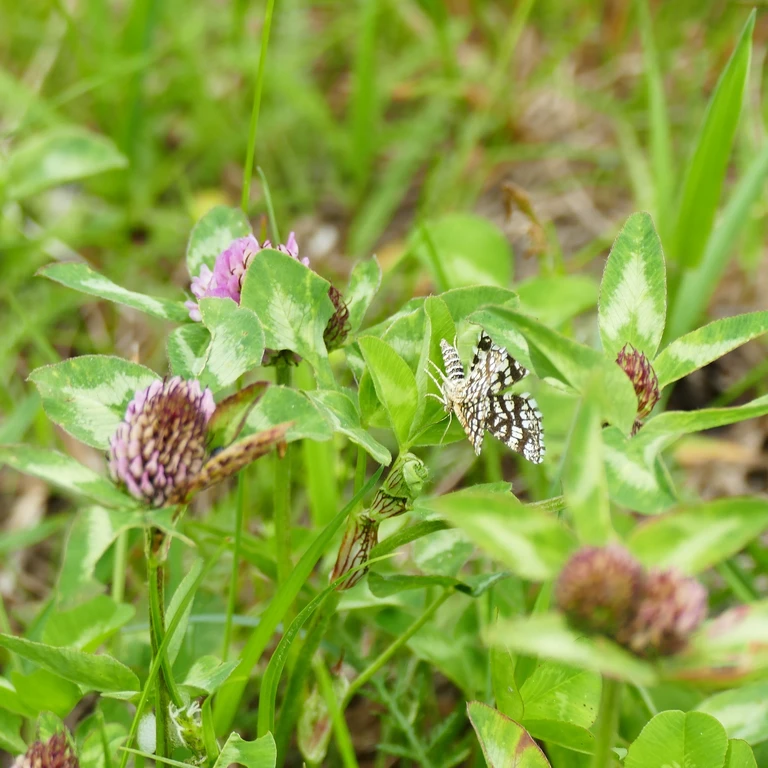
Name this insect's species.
Chiasmia clathrata
